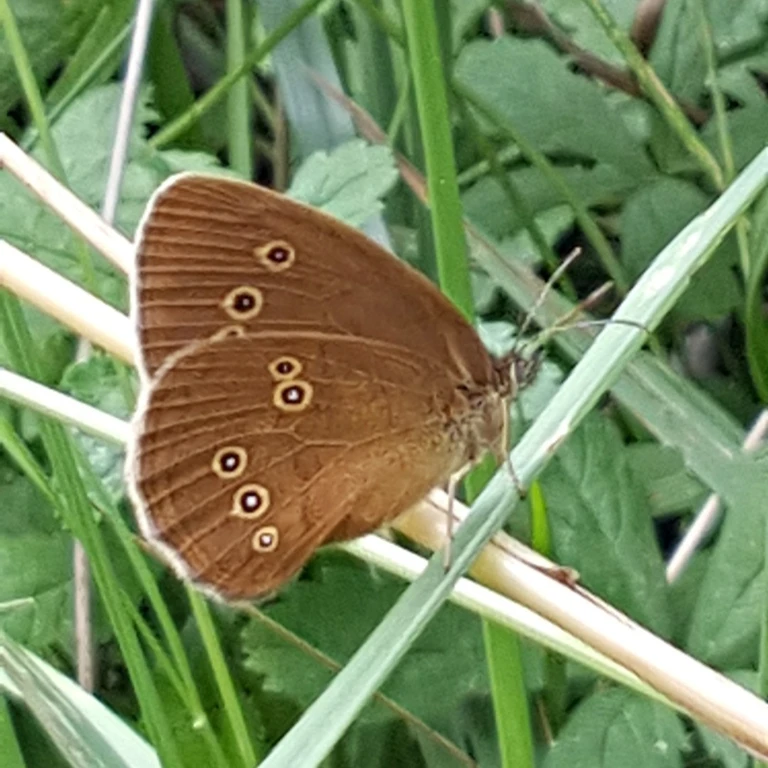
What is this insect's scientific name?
Aphantopus hyperantus
